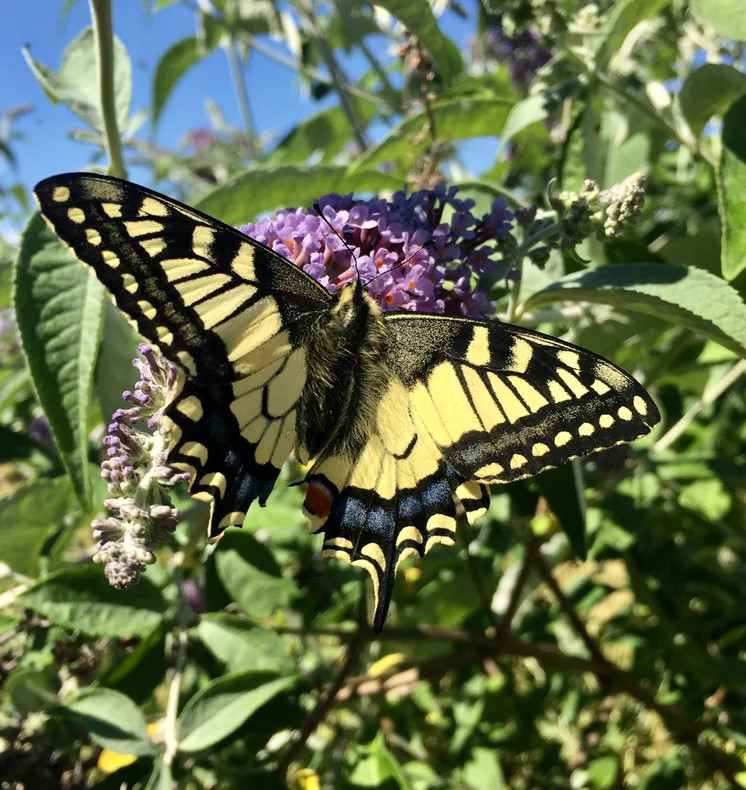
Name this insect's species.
Papilio machaon
